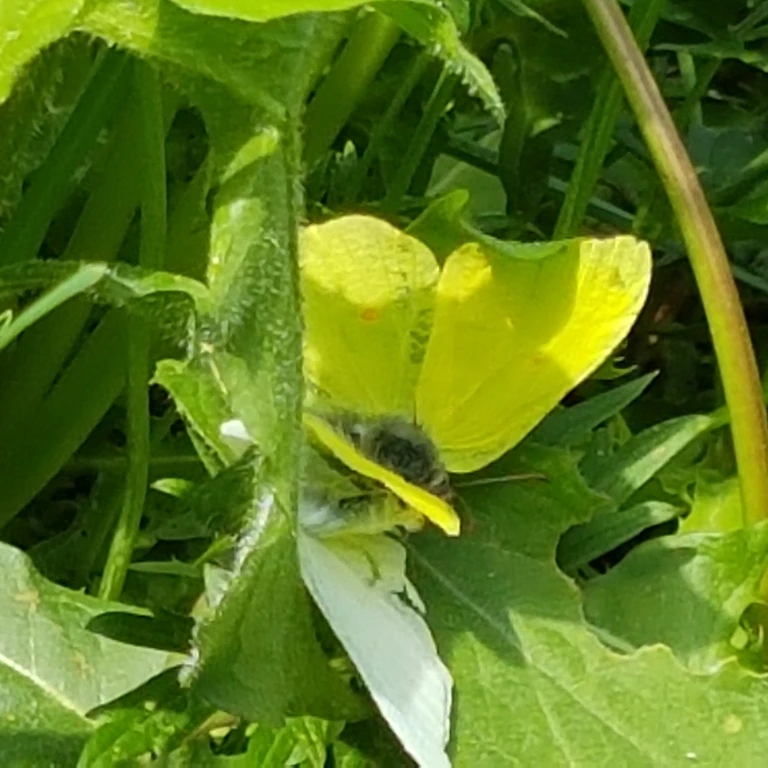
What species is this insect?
Gonepteryx rhamni
